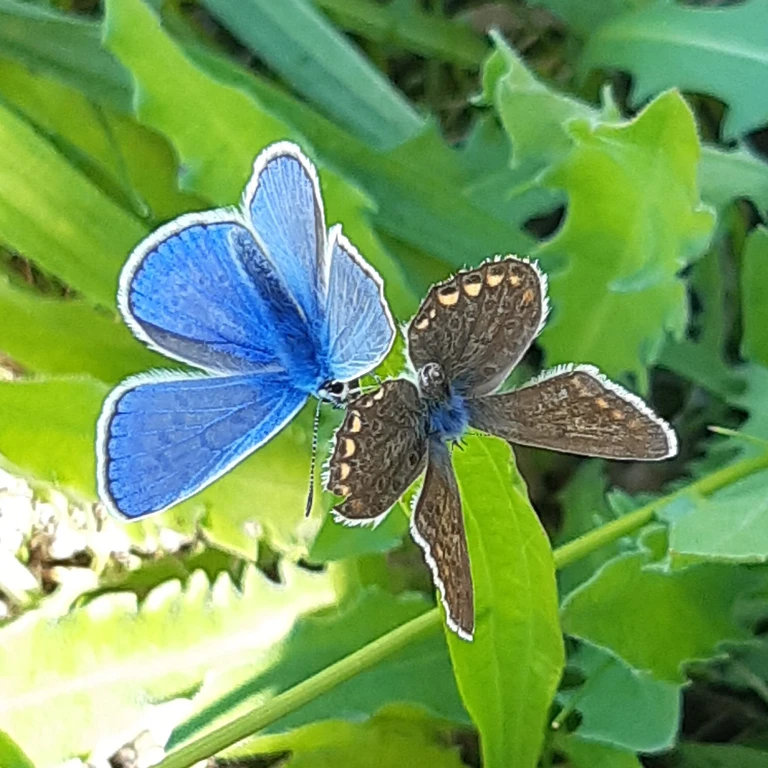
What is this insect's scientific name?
Polyommatus icarus
